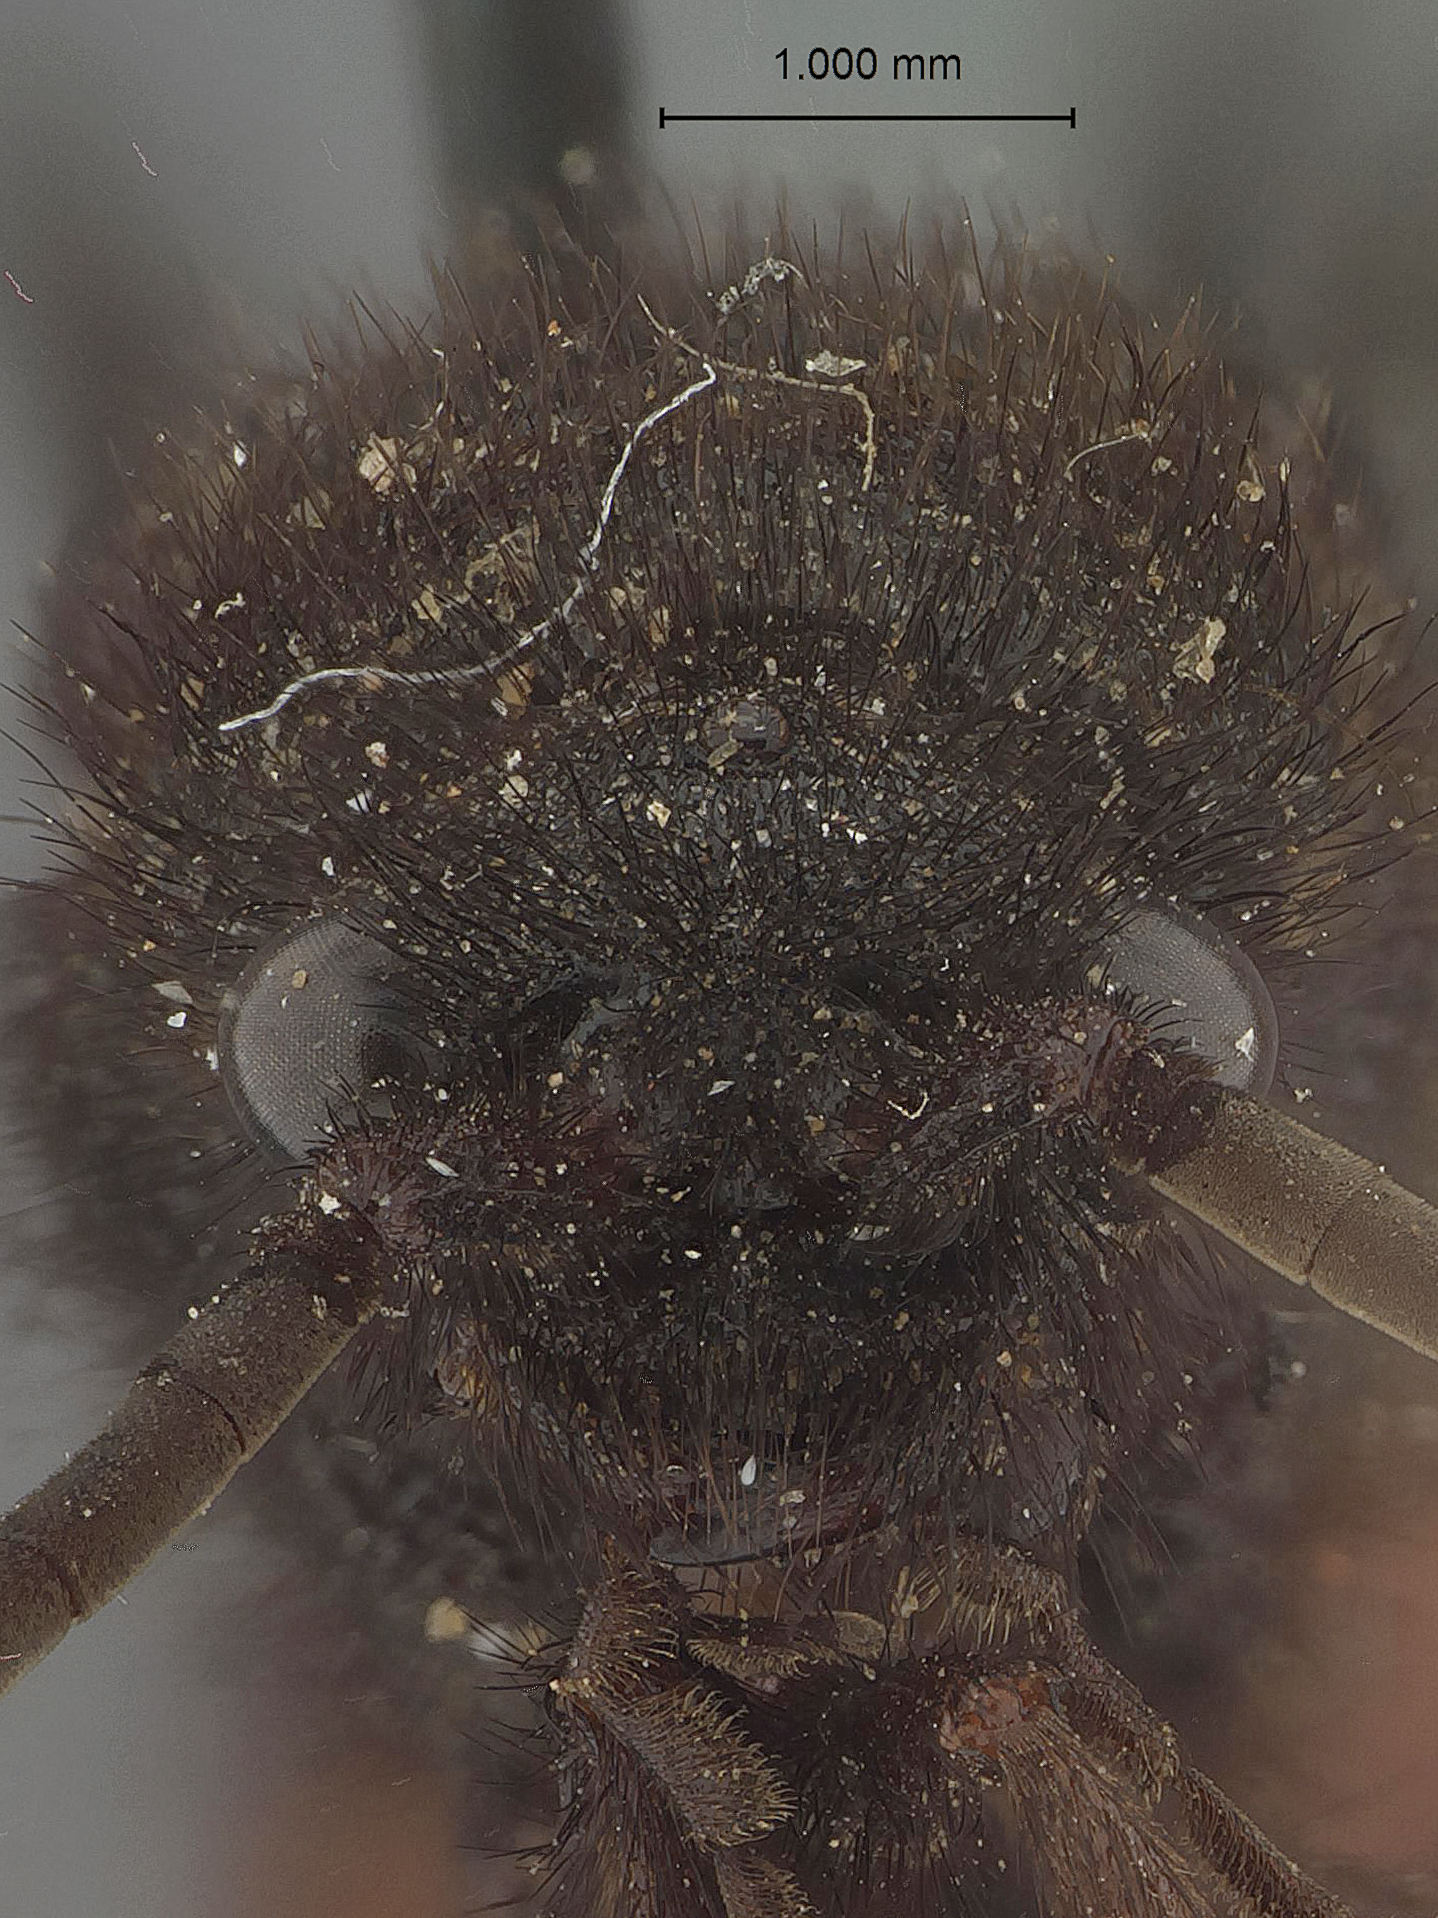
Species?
Mutilla lepeletierii
